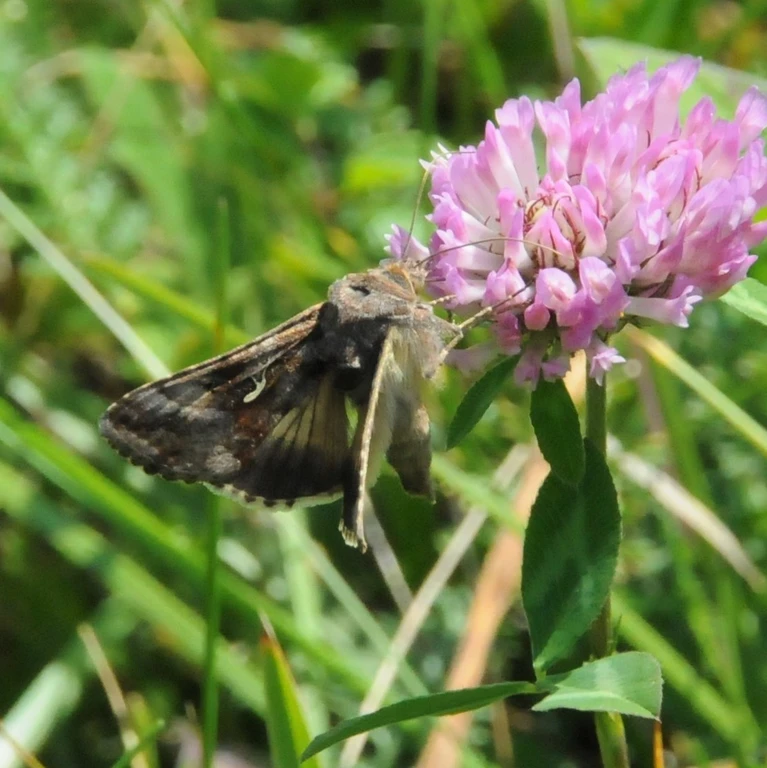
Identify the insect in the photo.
Autographa gamma
